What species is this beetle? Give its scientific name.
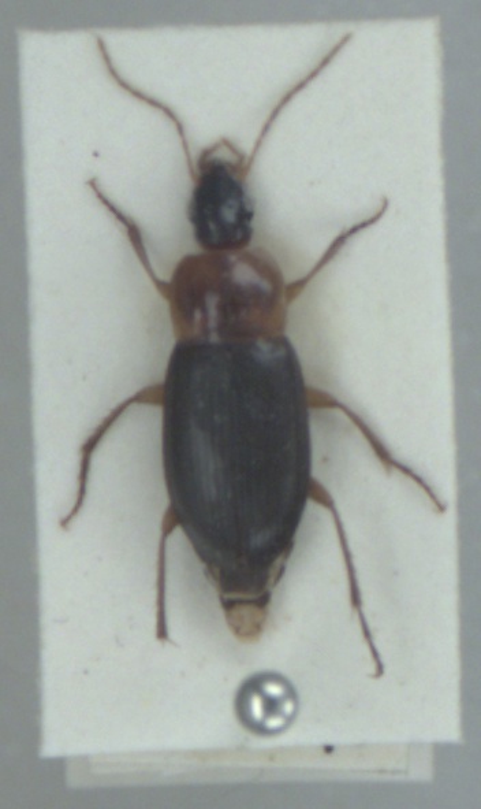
Calathus melanocephalus
